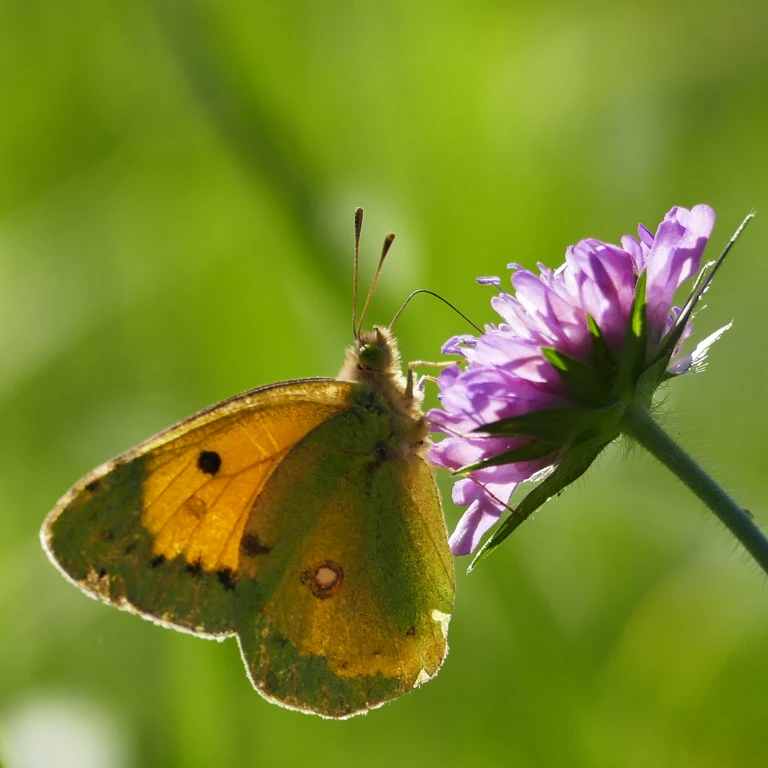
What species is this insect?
Colias croceus
